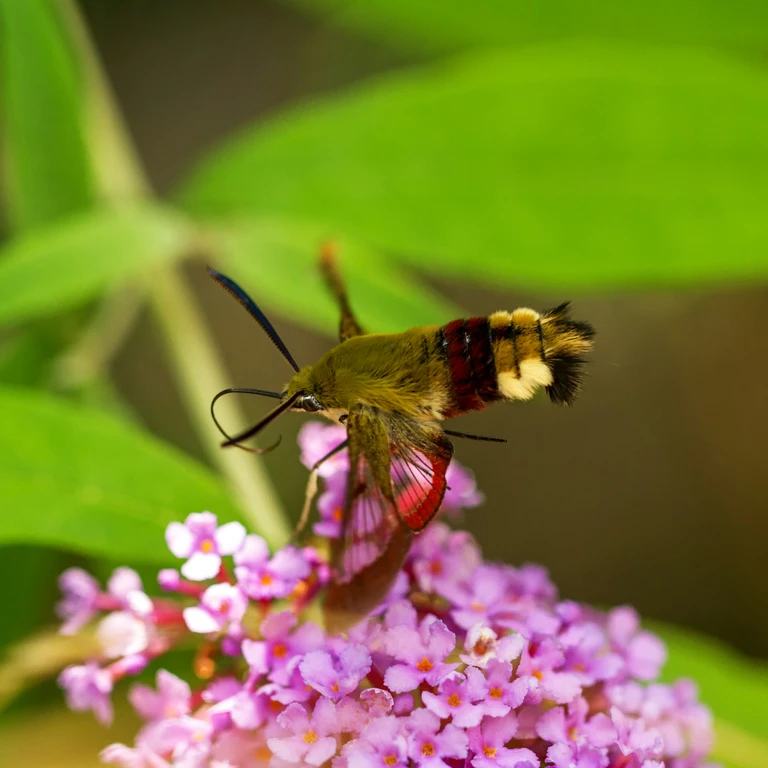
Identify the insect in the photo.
Hemaris fuciformis
